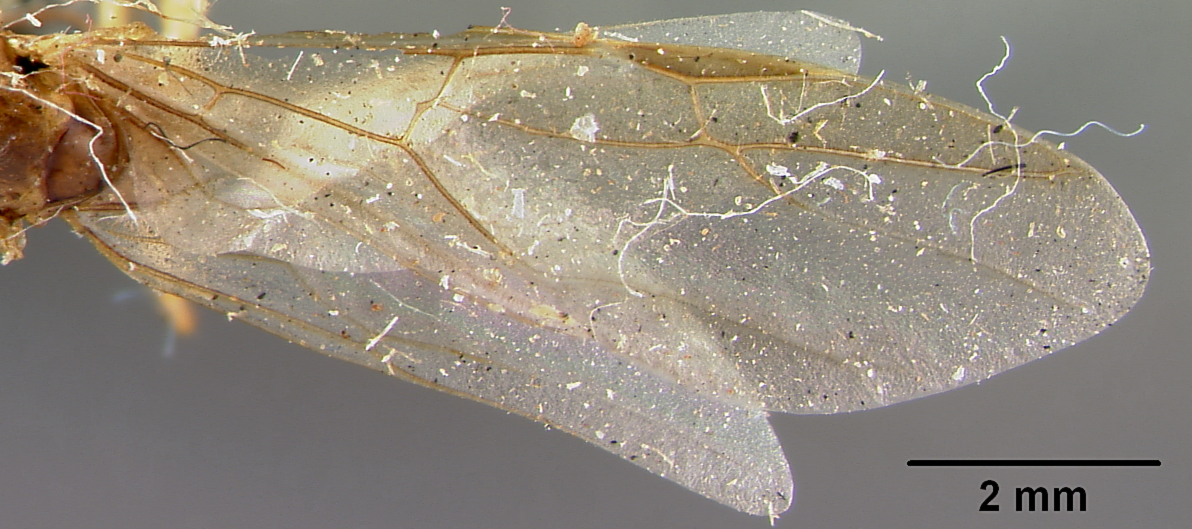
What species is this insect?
Camponotus macilentus
